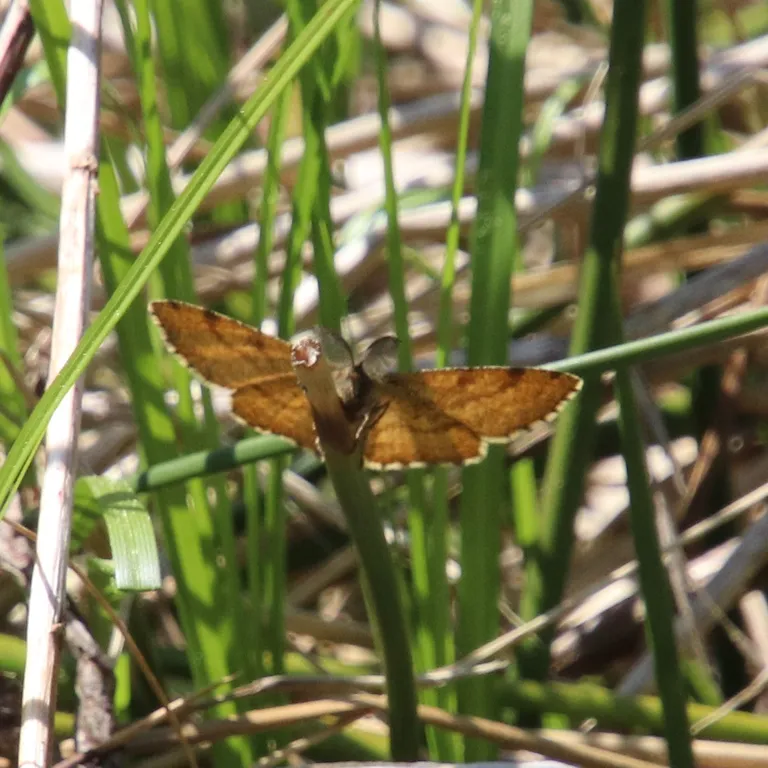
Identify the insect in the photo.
Ematurga atomaria
